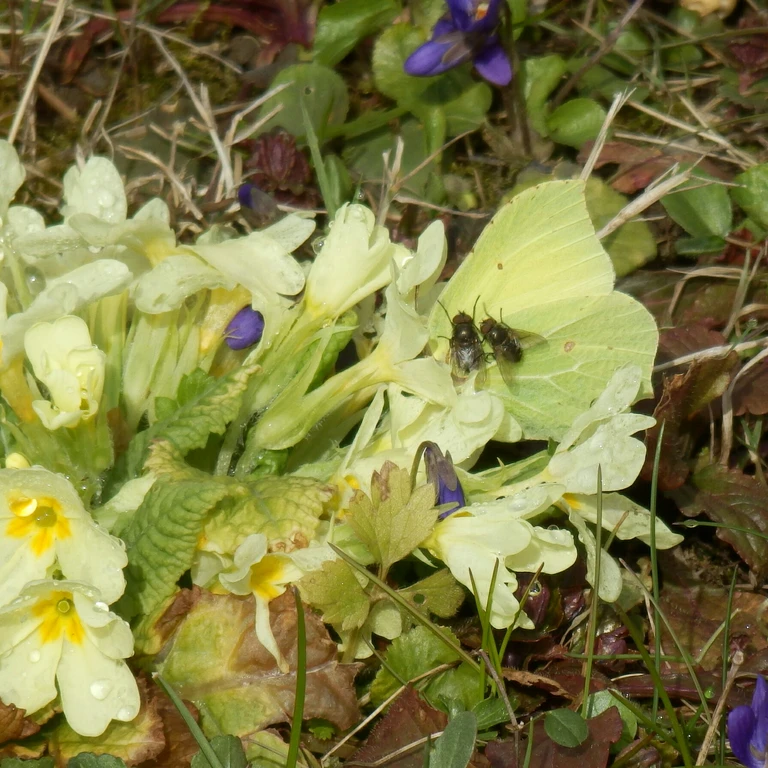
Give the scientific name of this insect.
Gonepteryx rhamni
